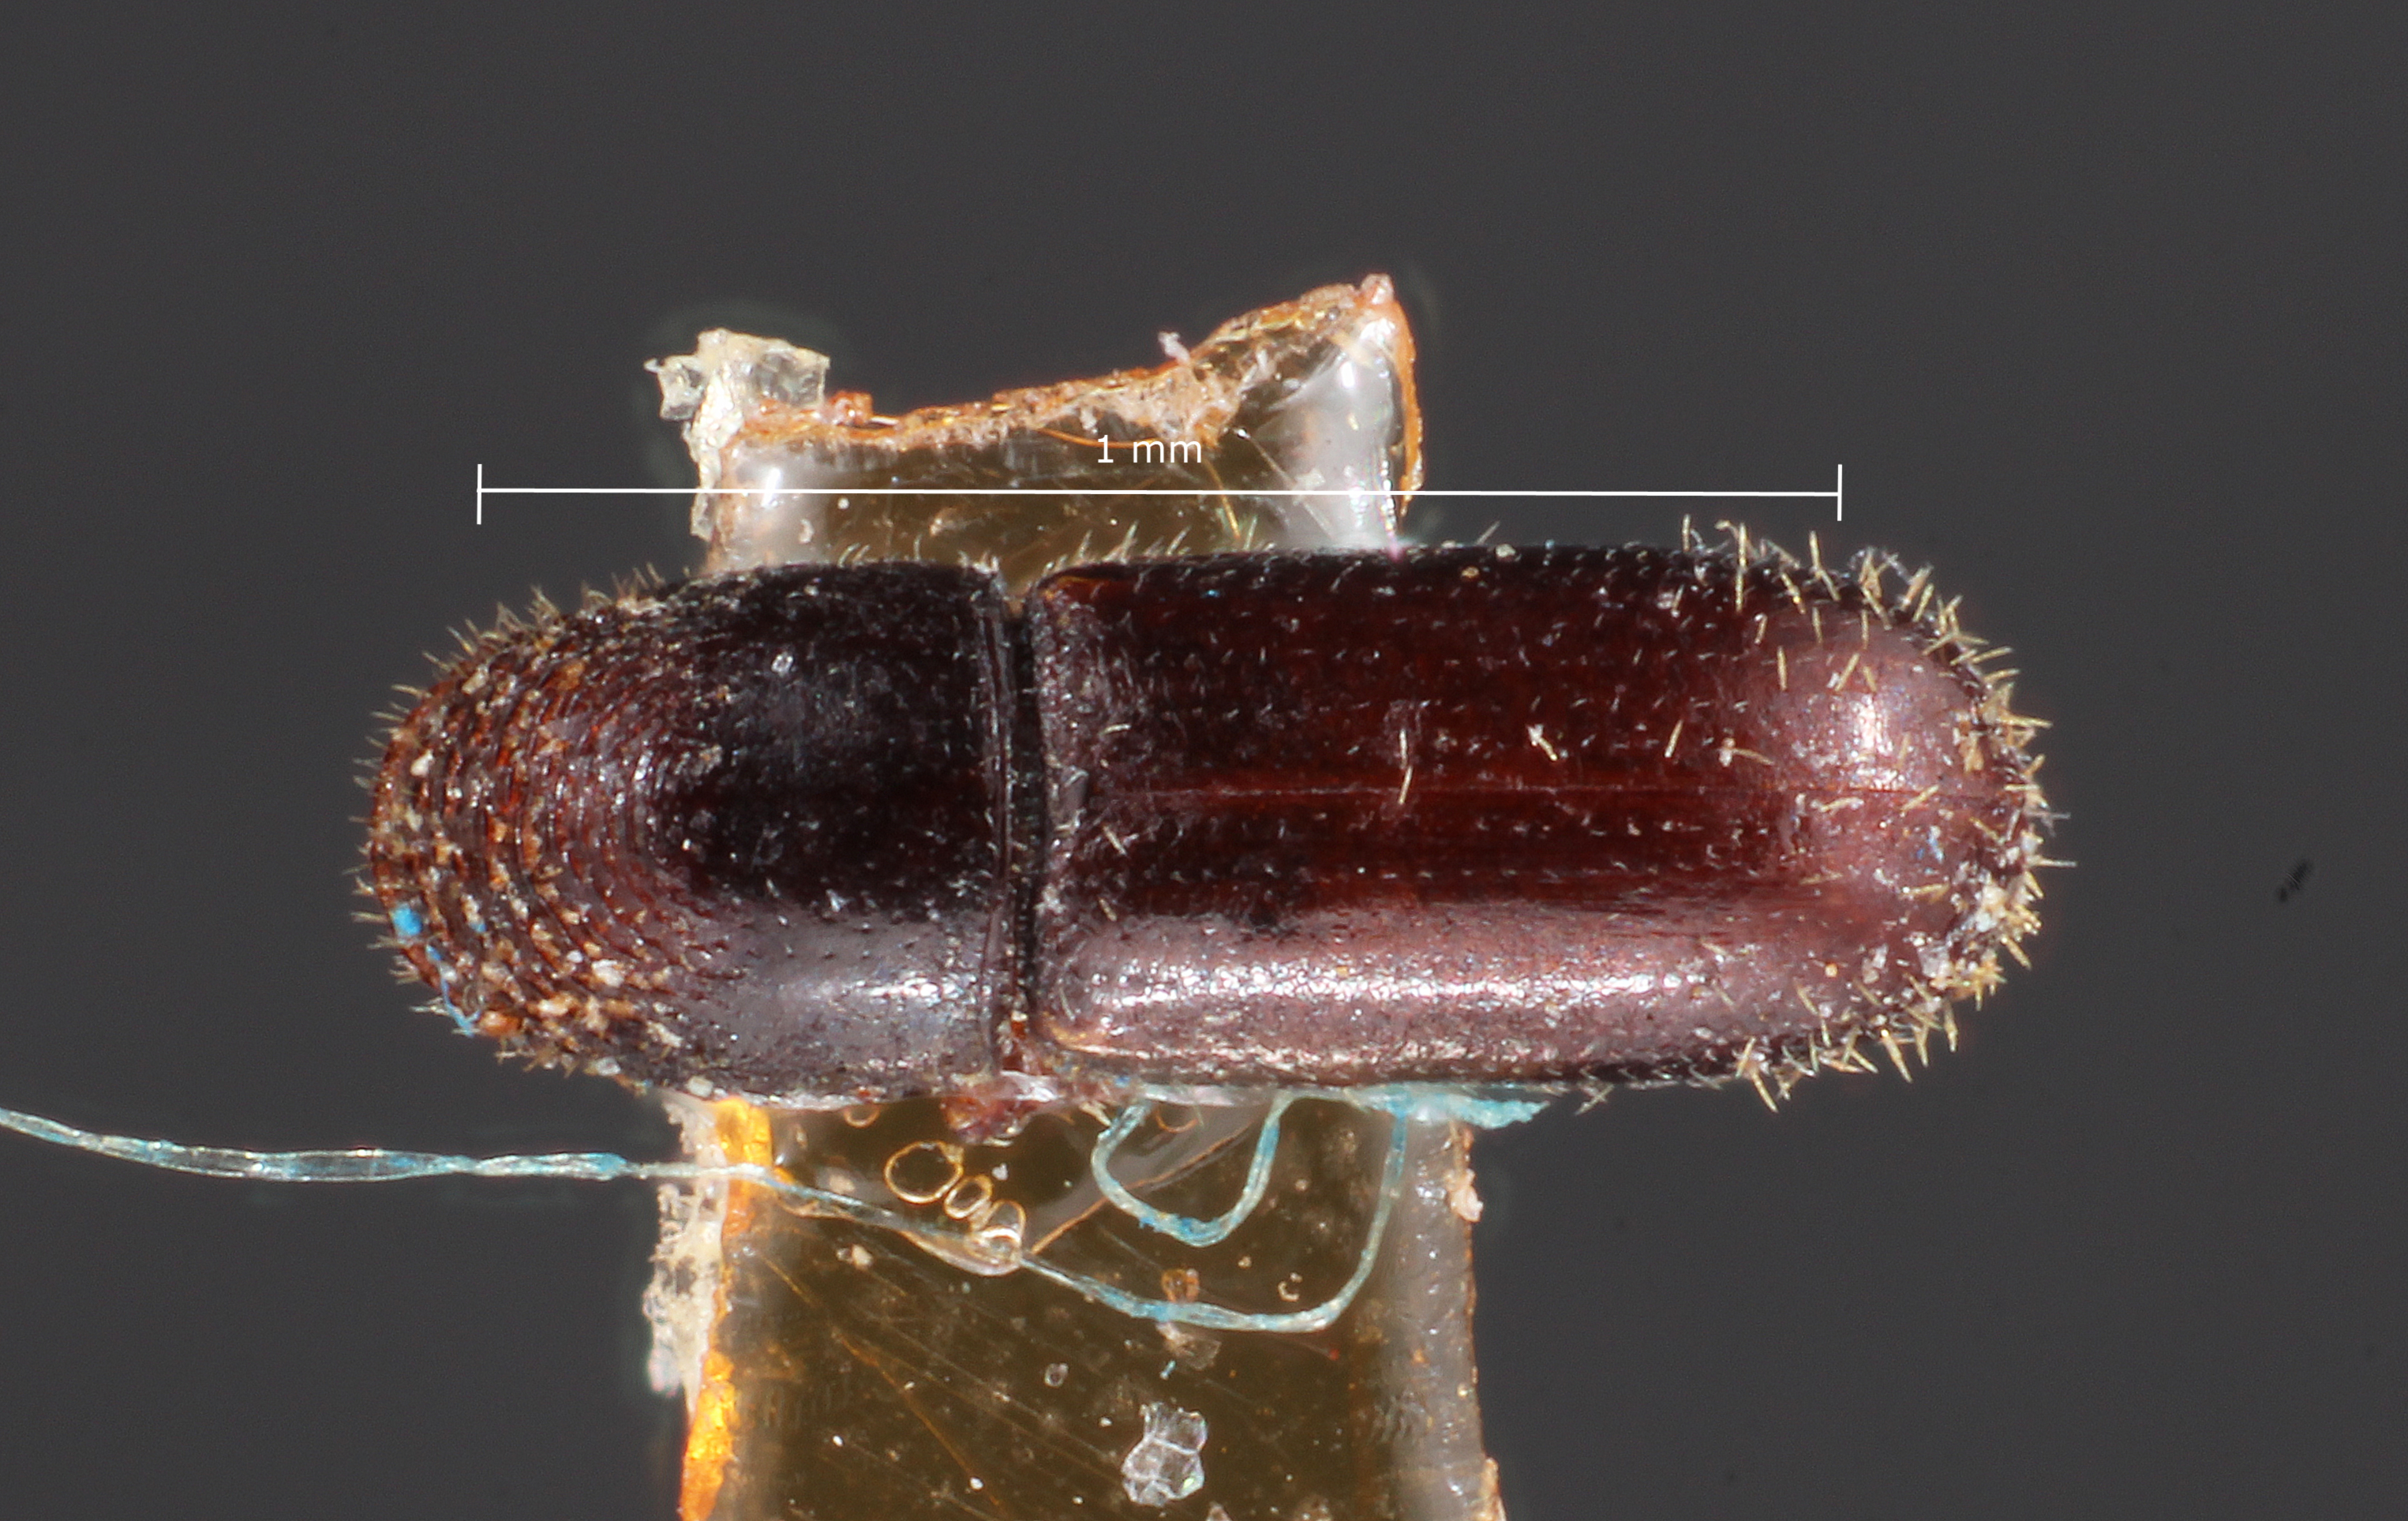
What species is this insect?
Pseudopityophthorus granulatus
